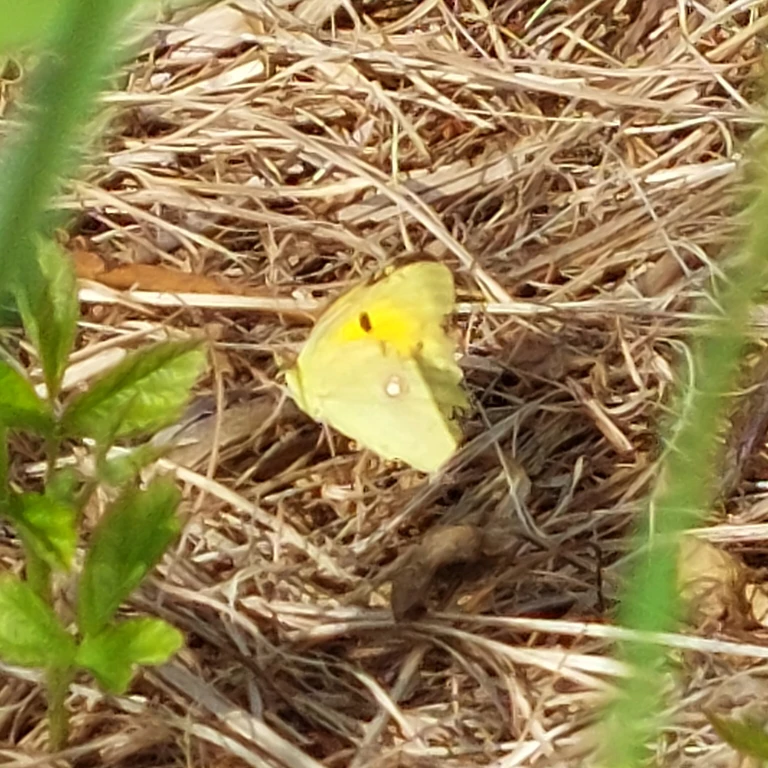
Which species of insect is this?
Colias croceus
